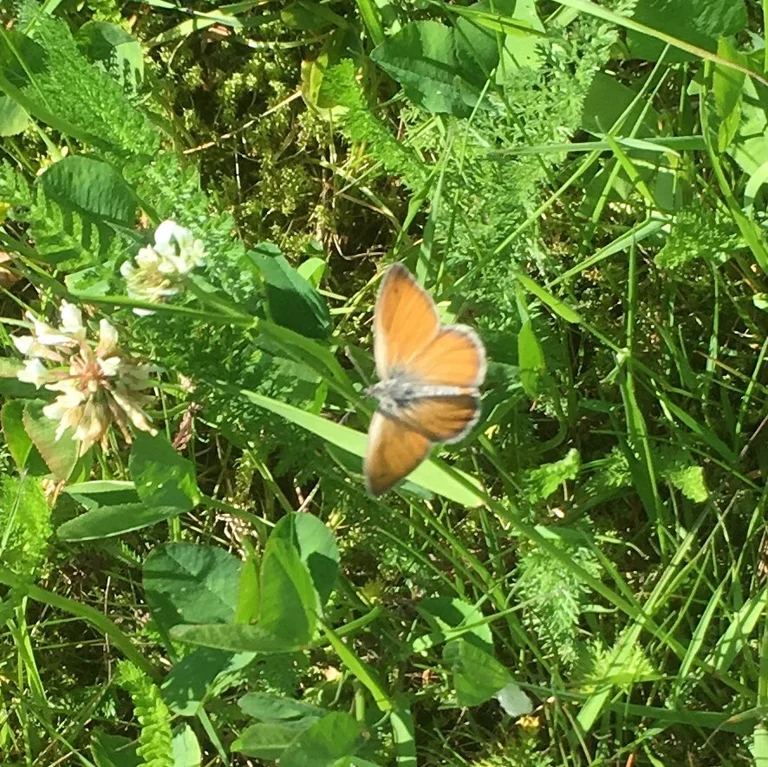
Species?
Coenonympha pamphilus
